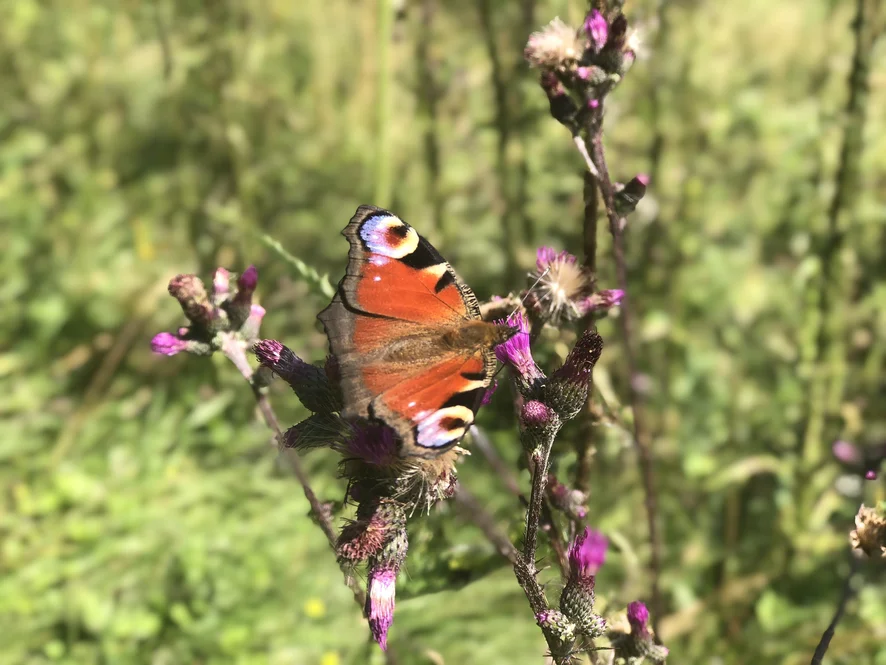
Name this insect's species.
Aglais io
